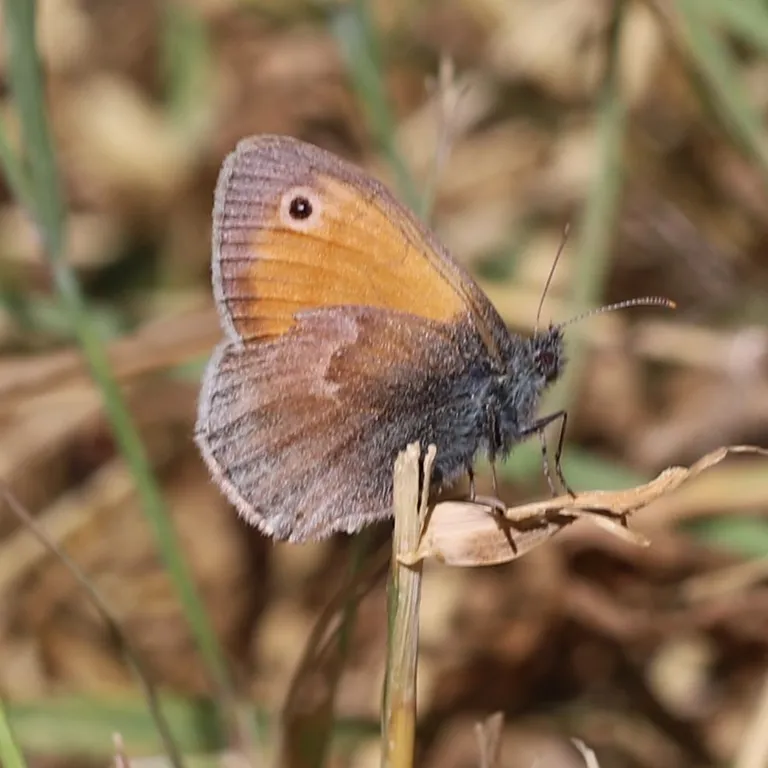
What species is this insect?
Coenonympha pamphilus
